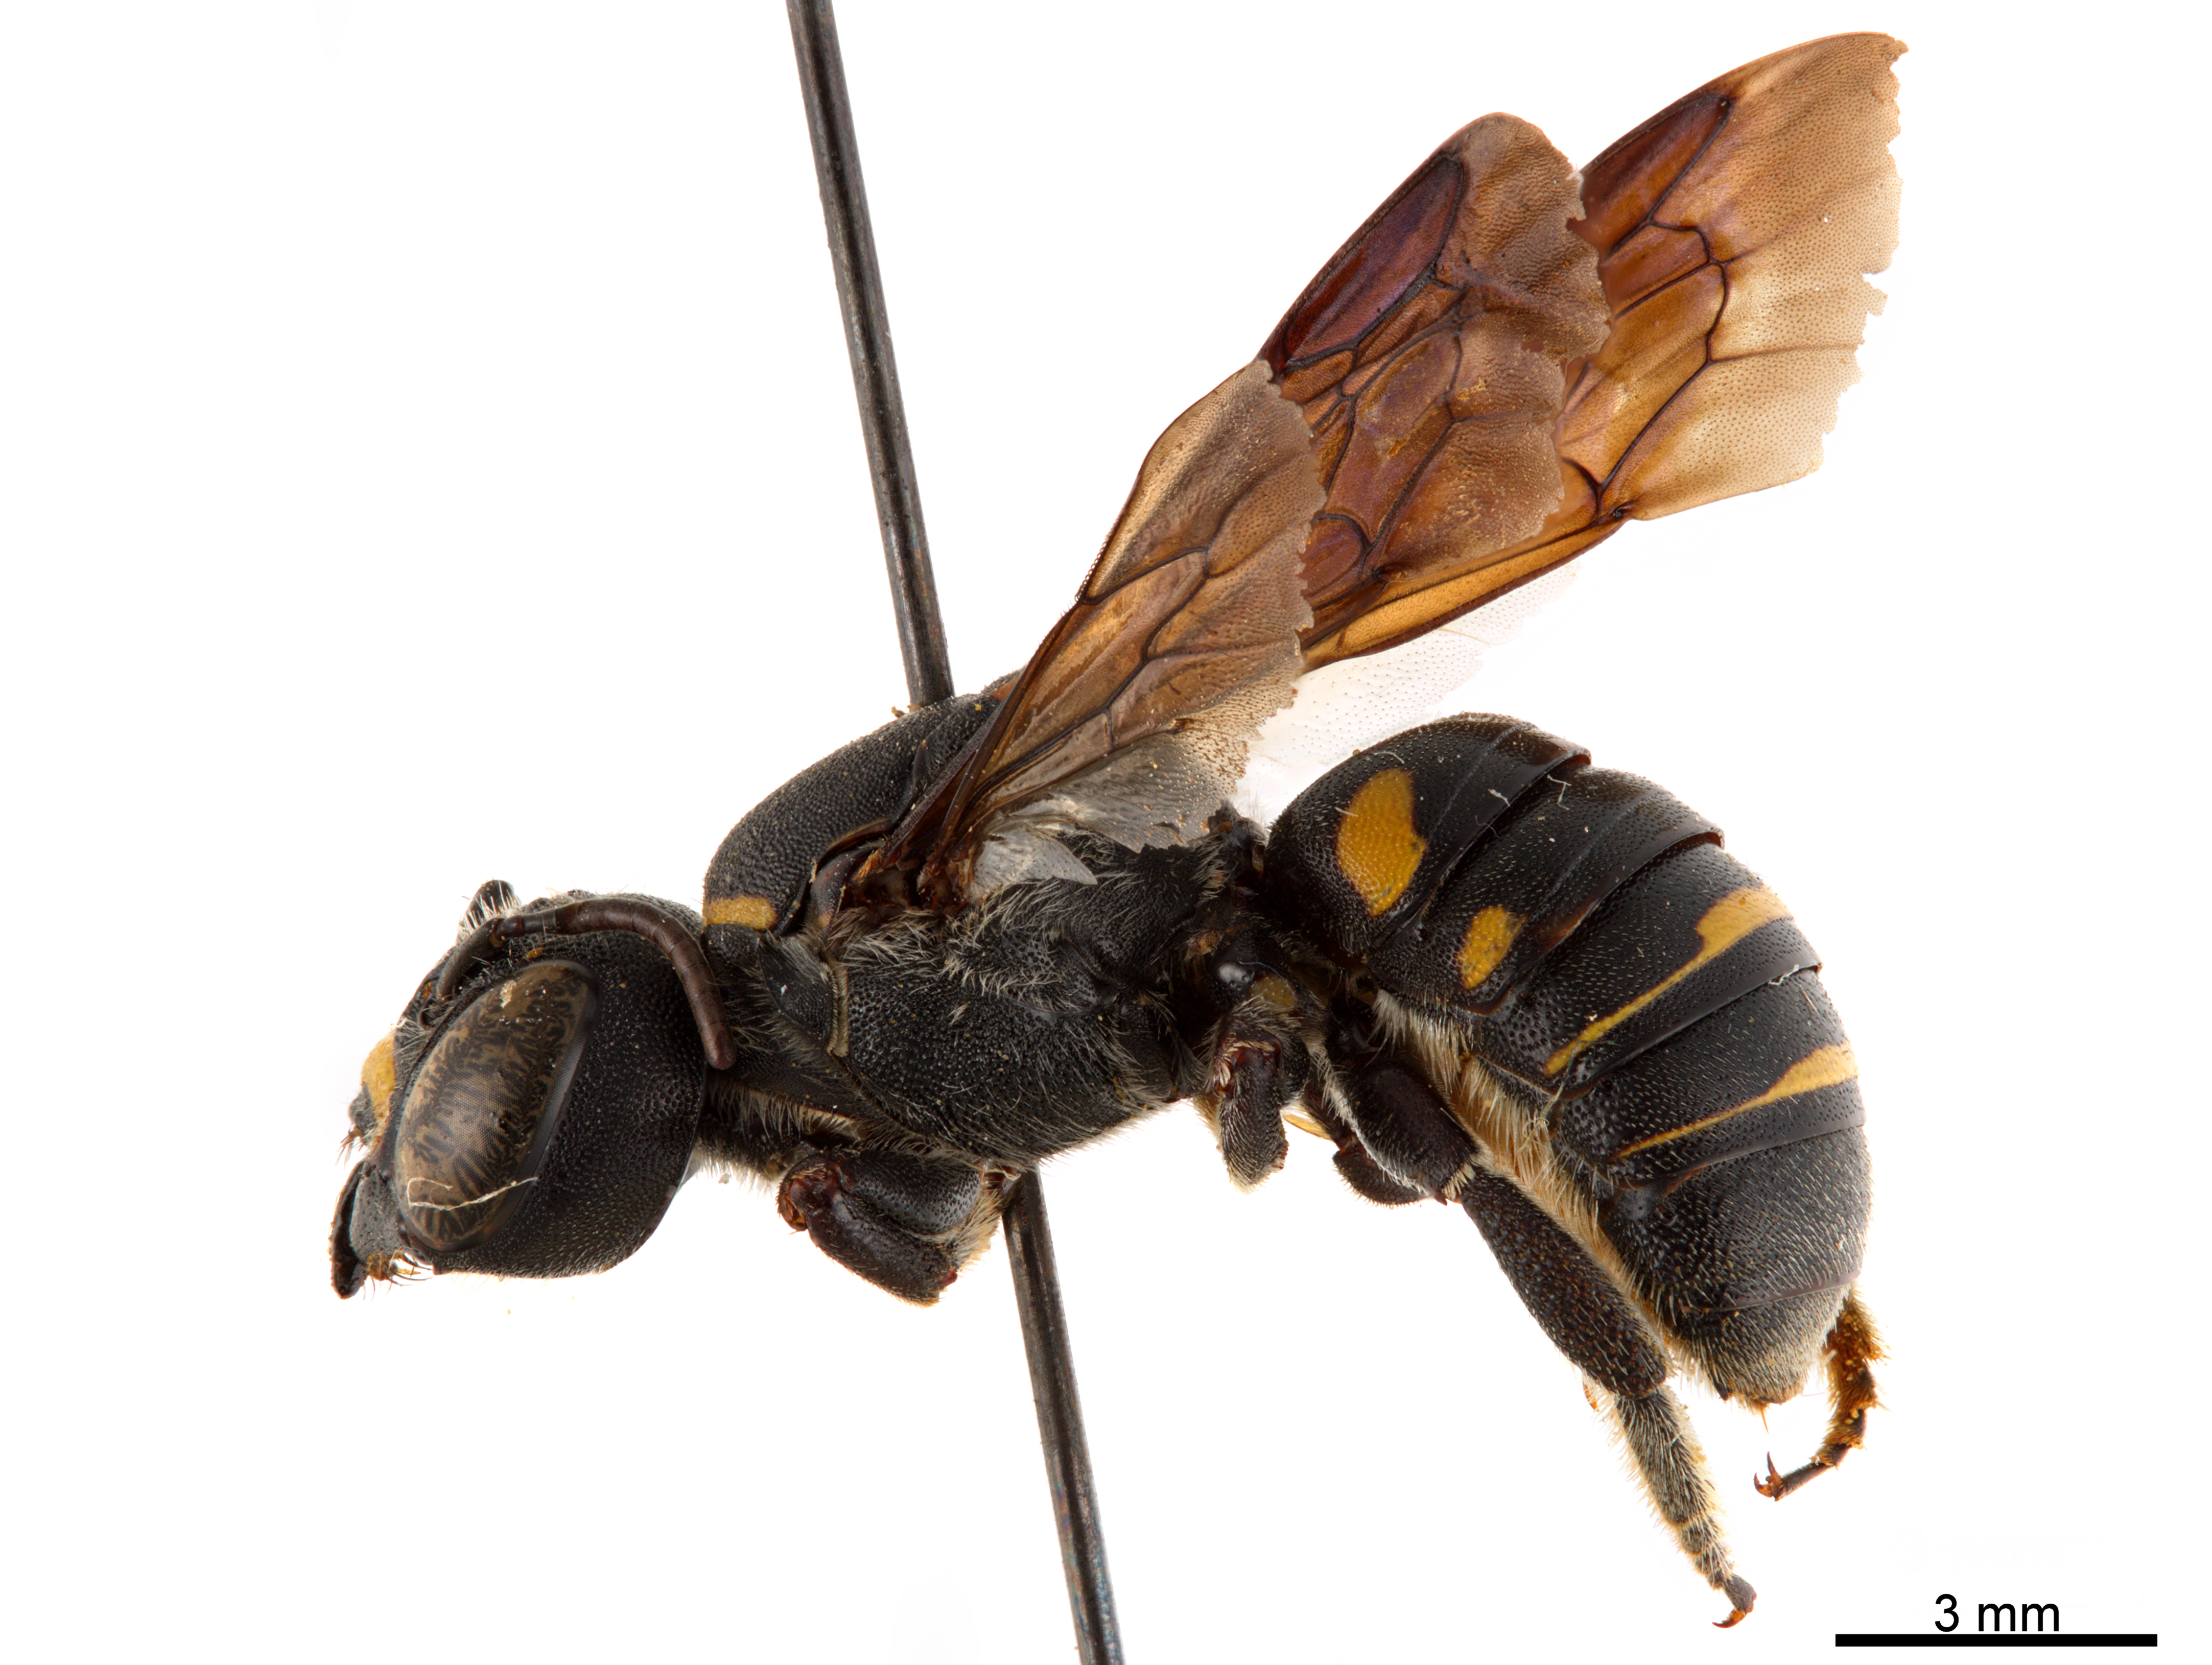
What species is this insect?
Aztecanthidium tenochtitlanicum
